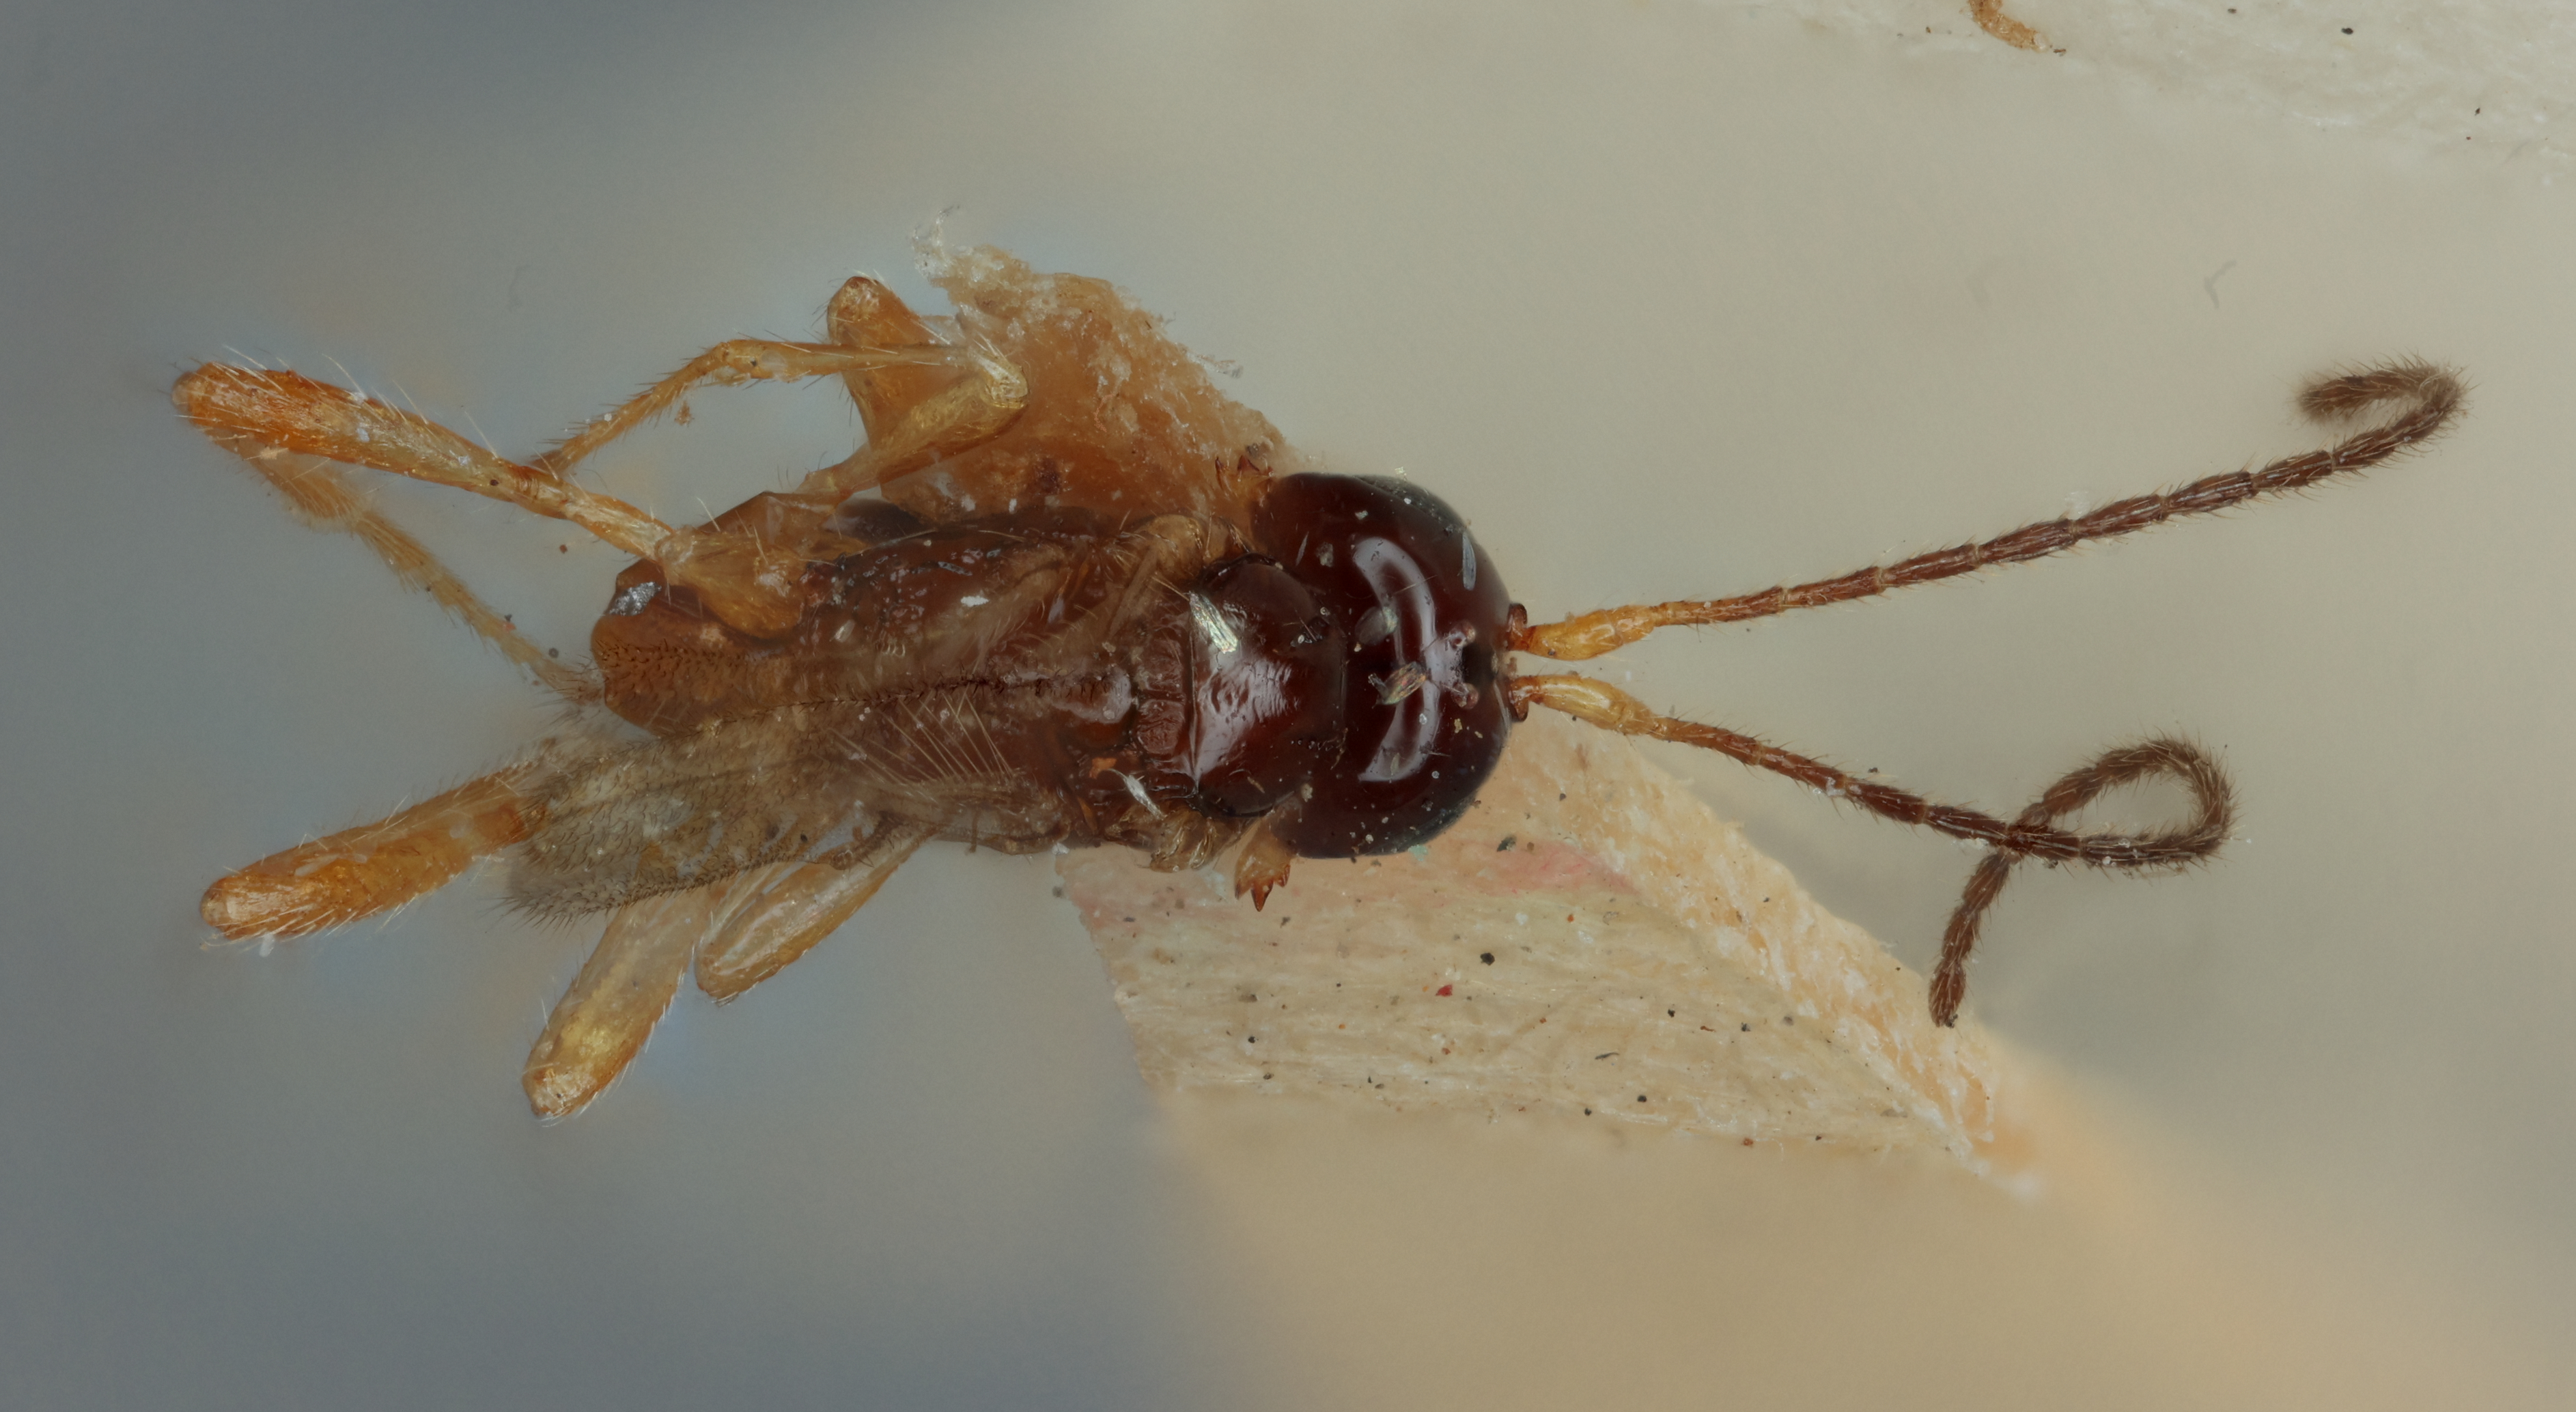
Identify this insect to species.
Aspilota parallela
